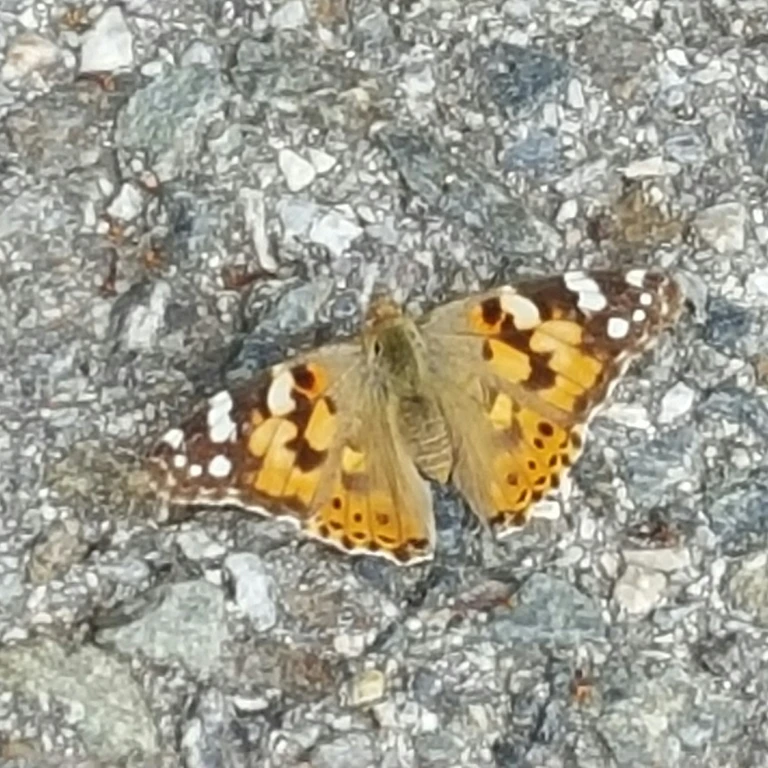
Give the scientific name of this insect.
Vanessa cardui
